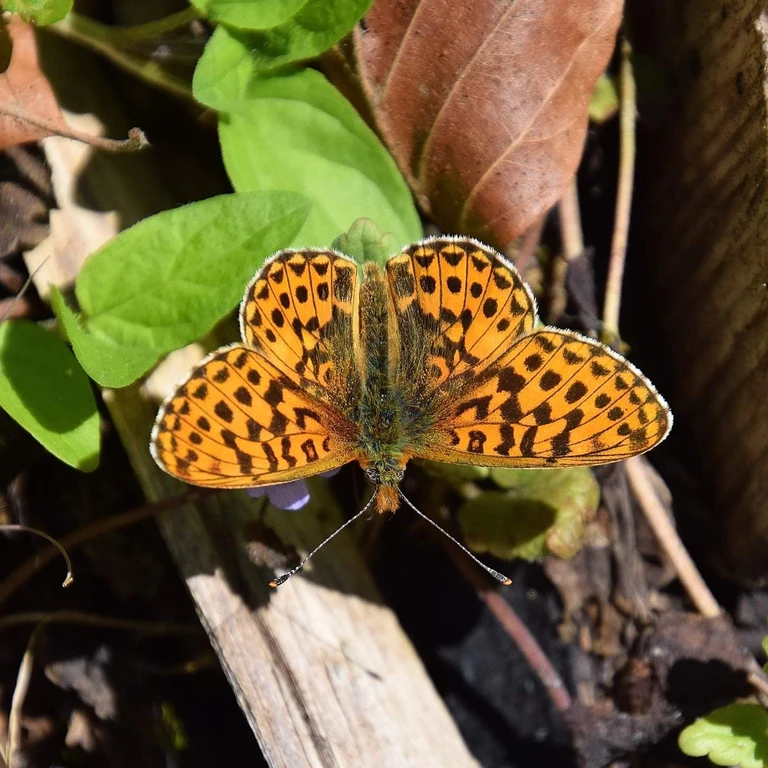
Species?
Boloria euphrosyne (also Clossiana euphrosyne)
